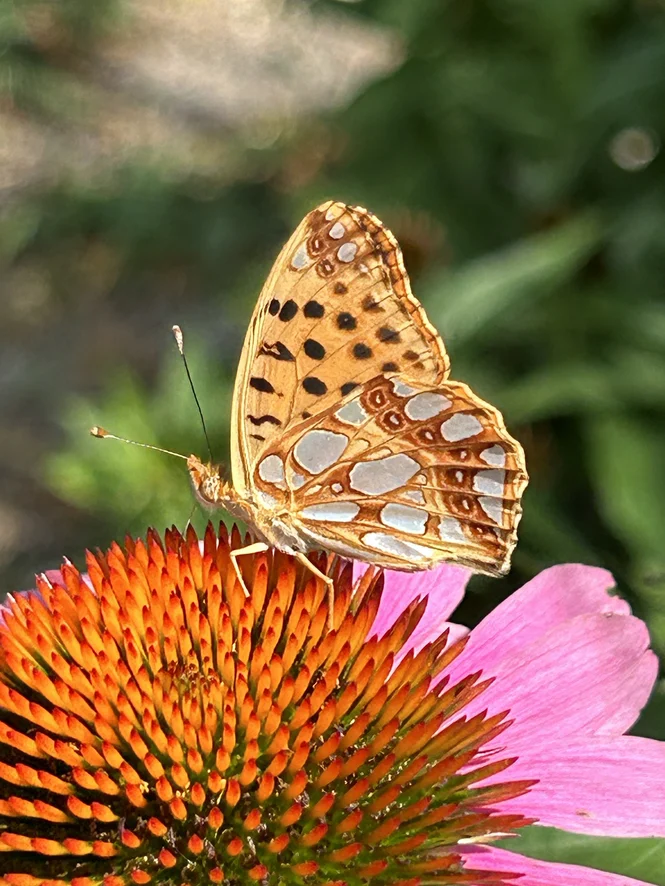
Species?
Issoria lathonia
